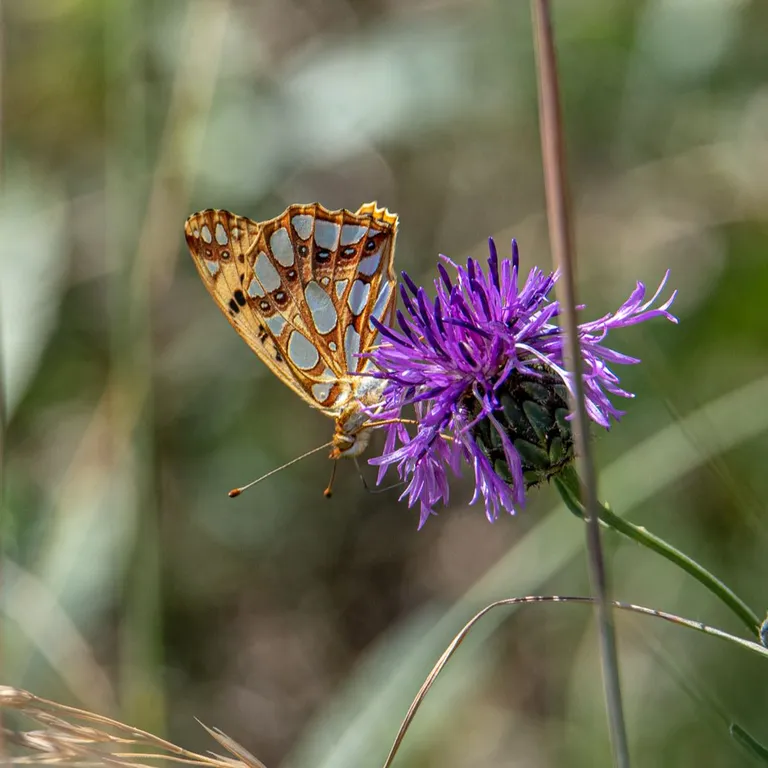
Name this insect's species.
Issoria lathonia
